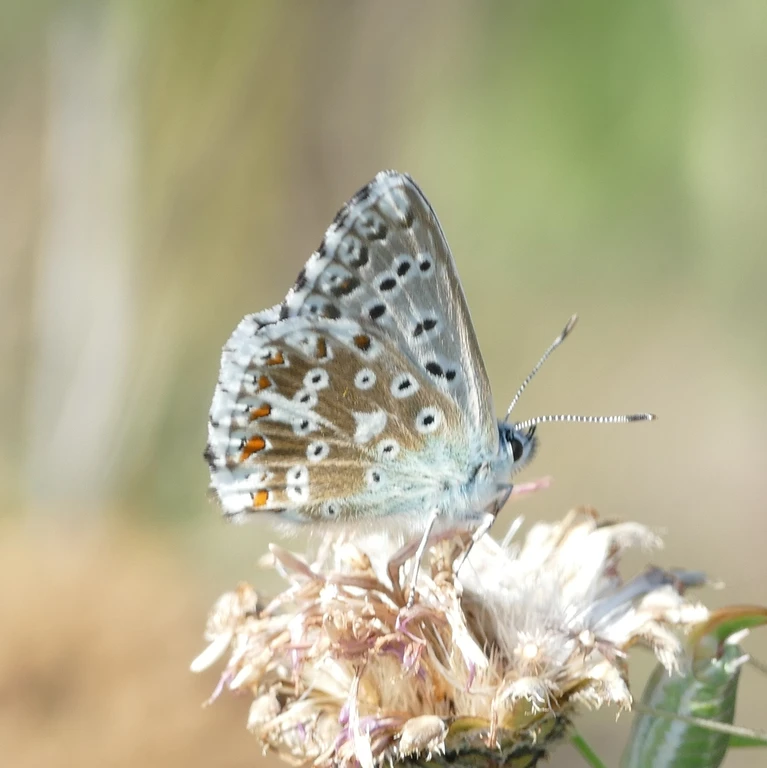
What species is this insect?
Lysandra coridon
